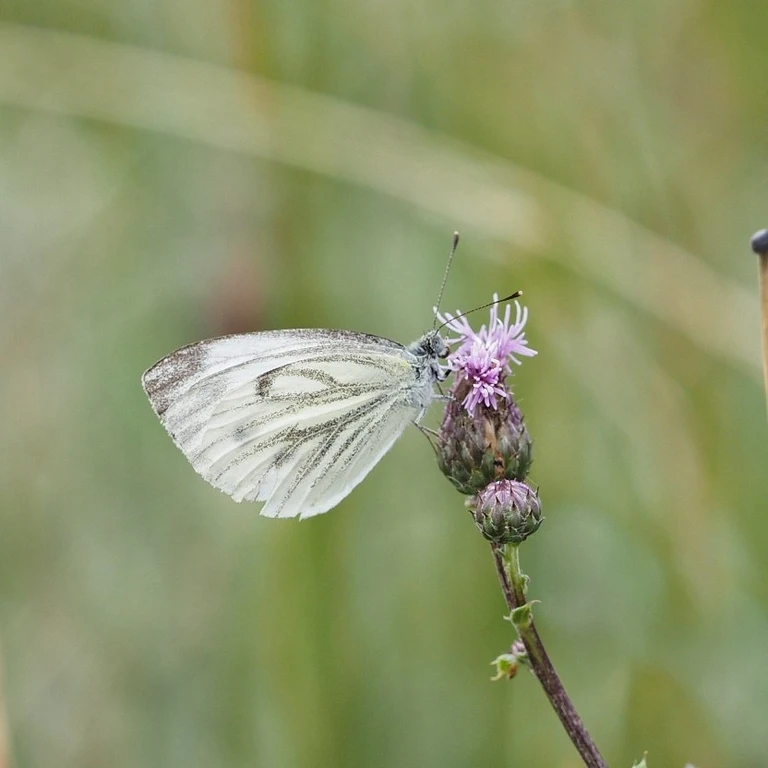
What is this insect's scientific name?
Pieris napi
